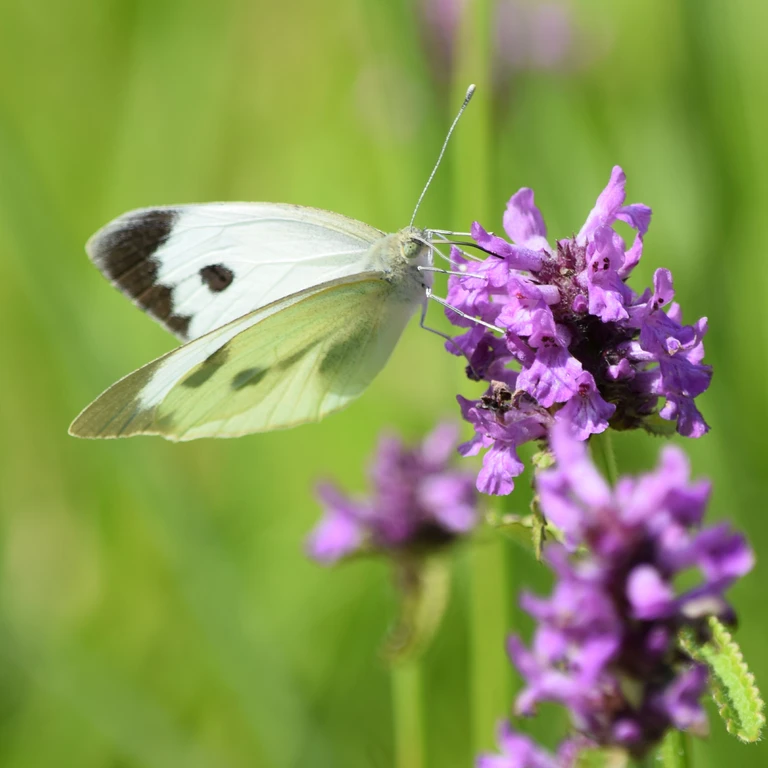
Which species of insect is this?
Pieris brassicae
